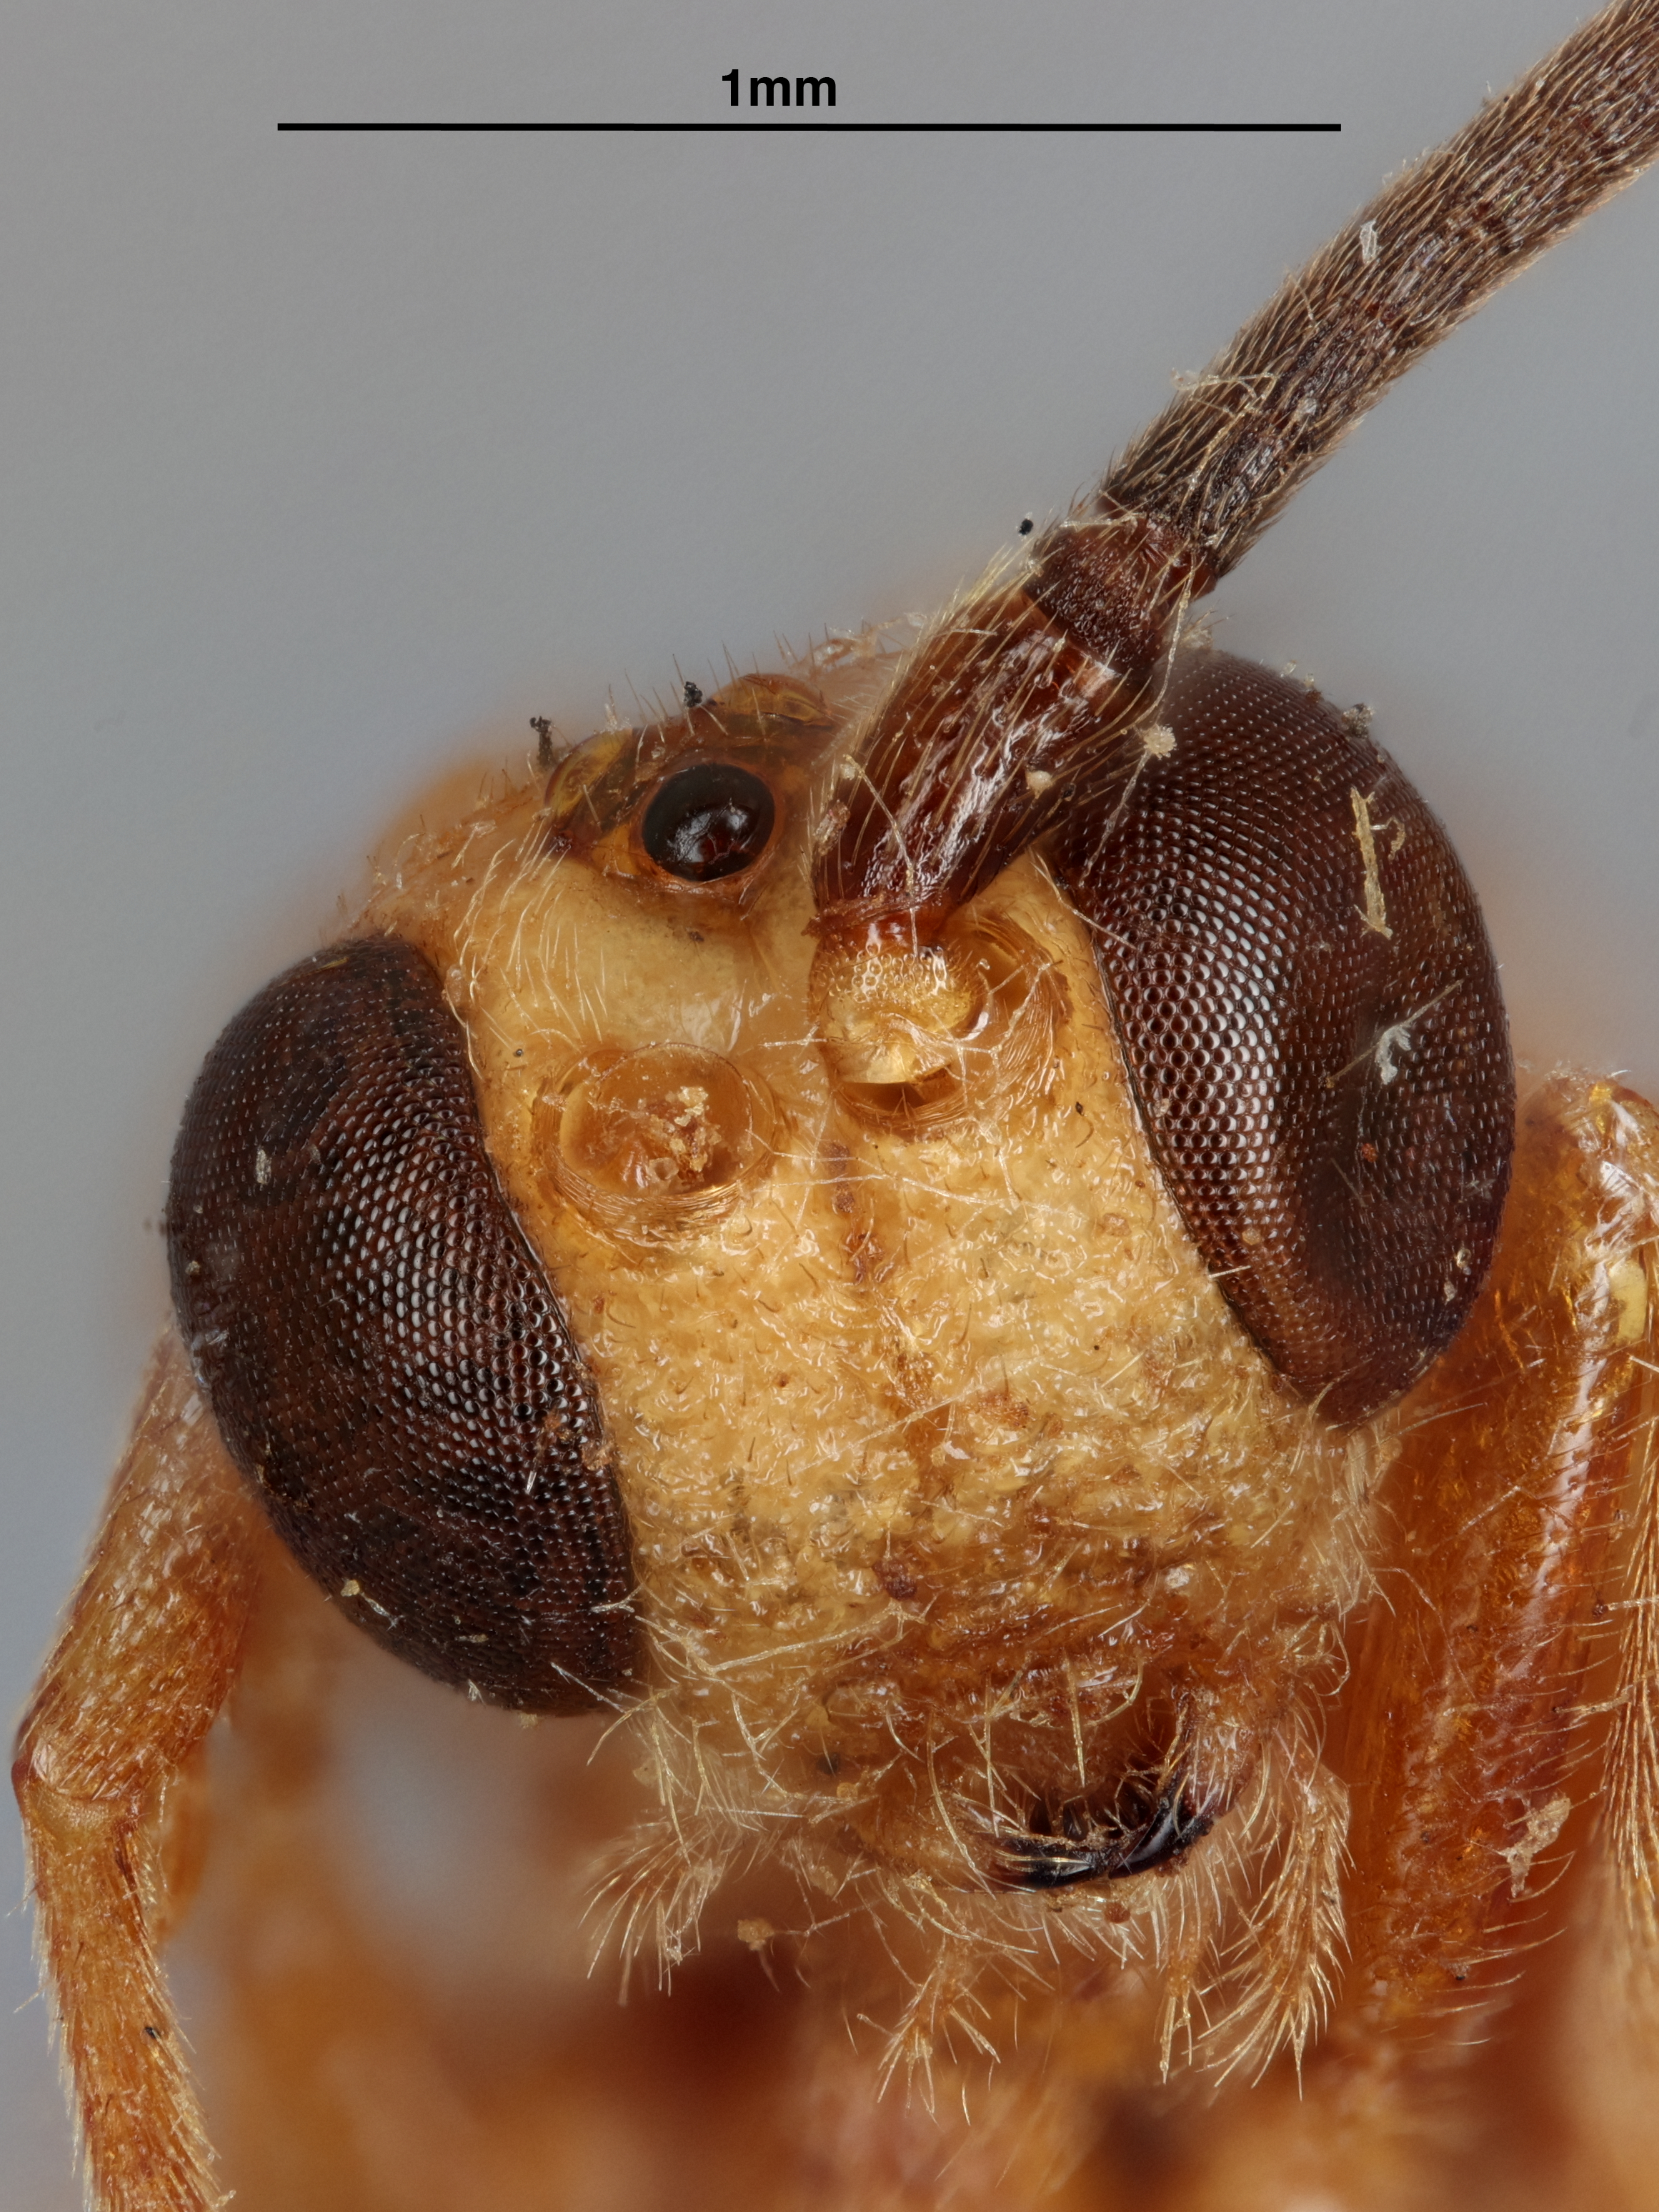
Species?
Aphrastobracon monothrix
